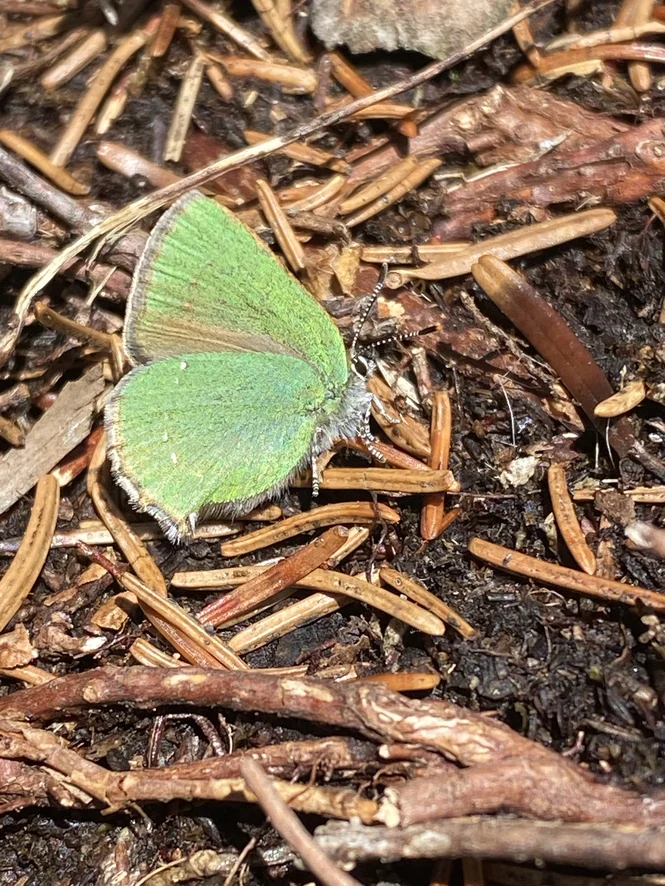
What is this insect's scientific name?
Callophrys rubi
